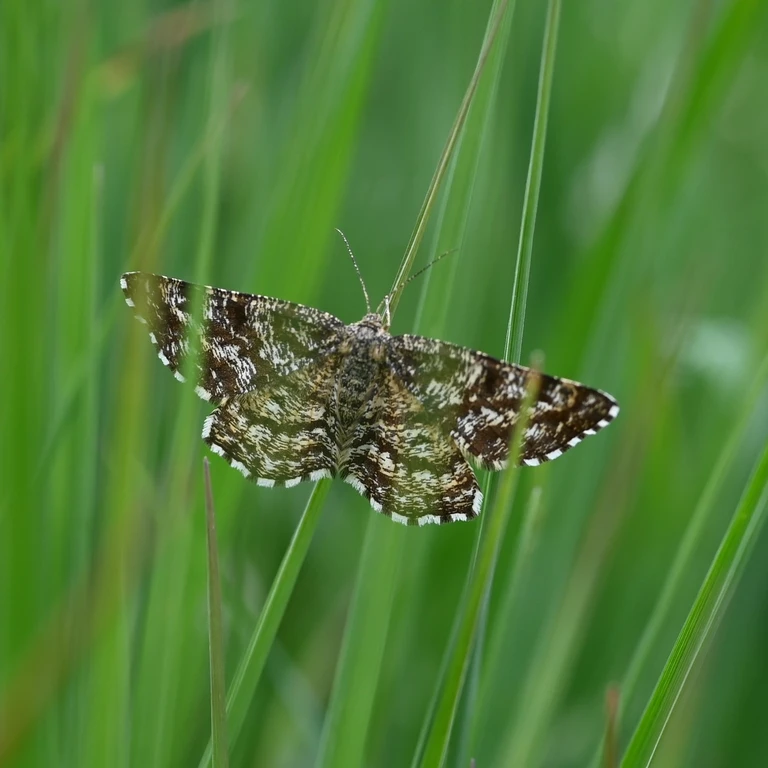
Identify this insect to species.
Ematurga atomaria
